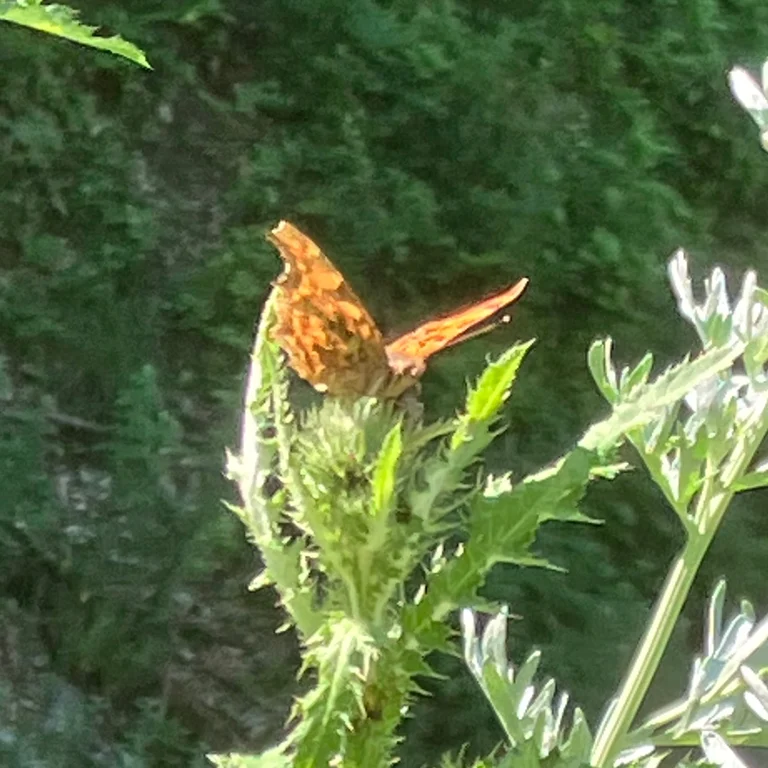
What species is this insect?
Polygonia c-album
